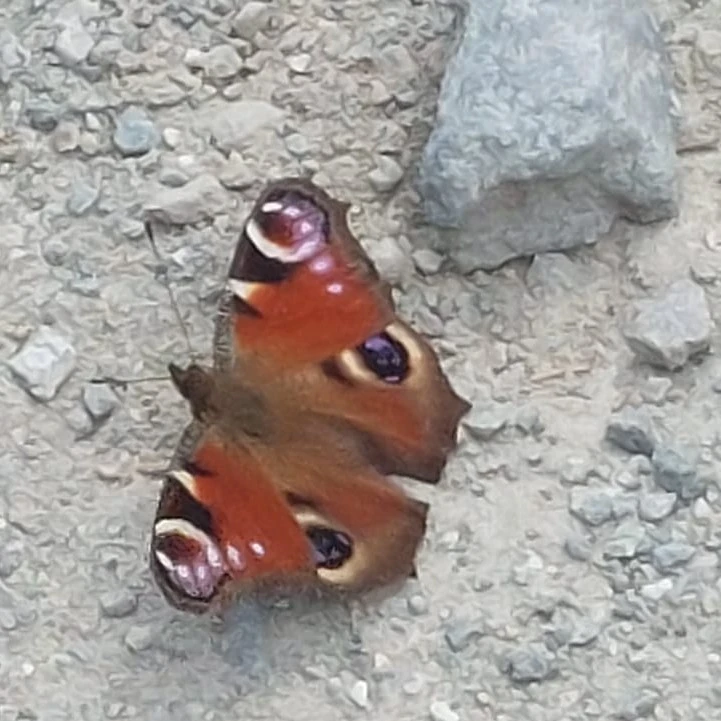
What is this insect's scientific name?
Aglais io
